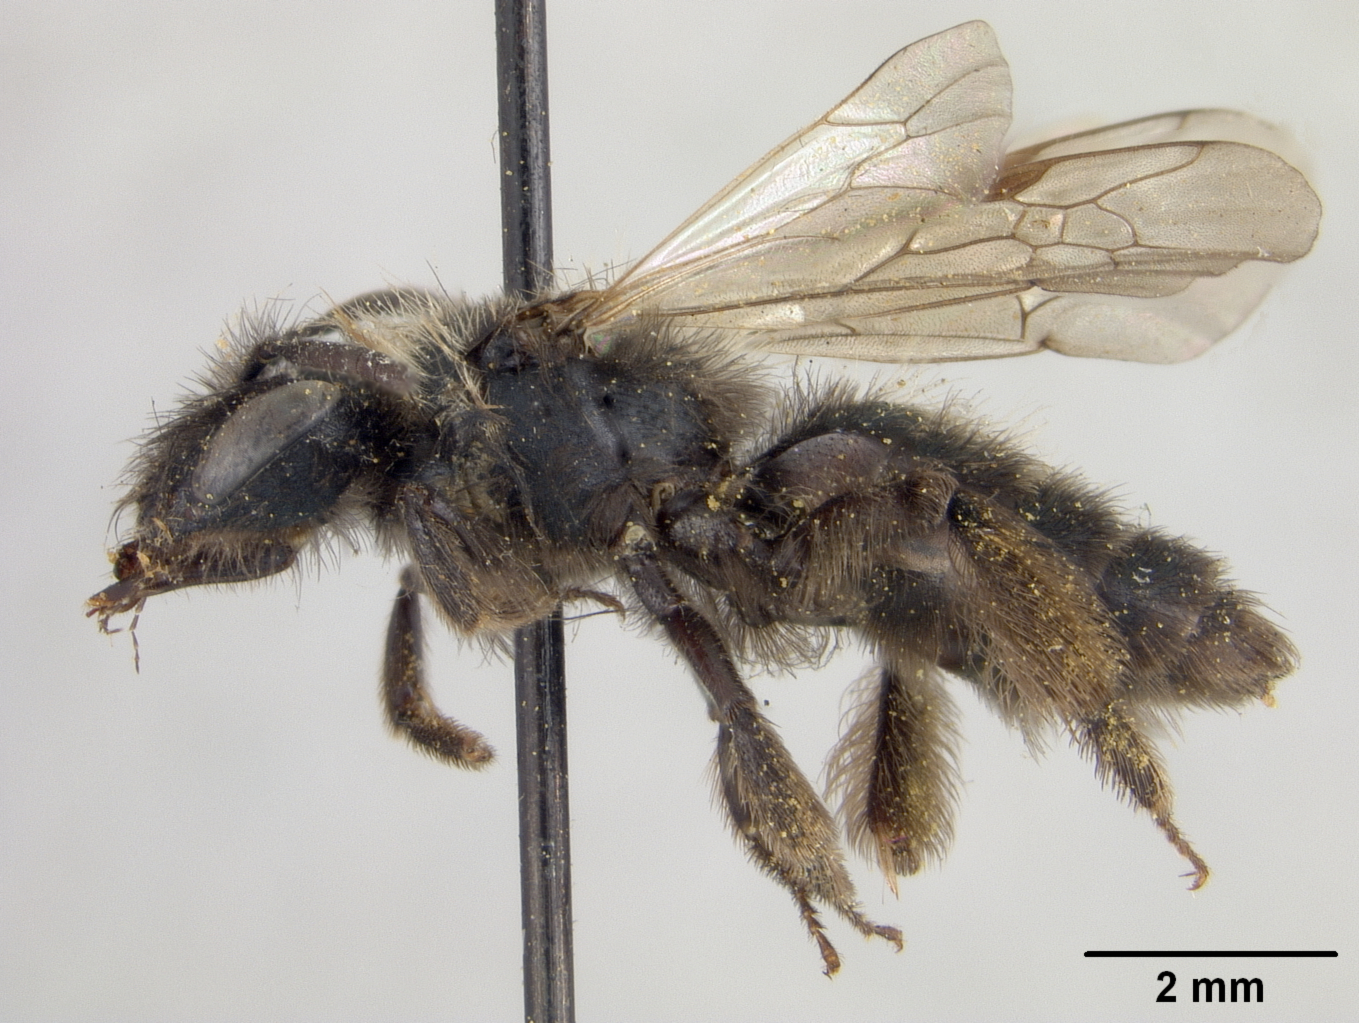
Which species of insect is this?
Andrena misella
